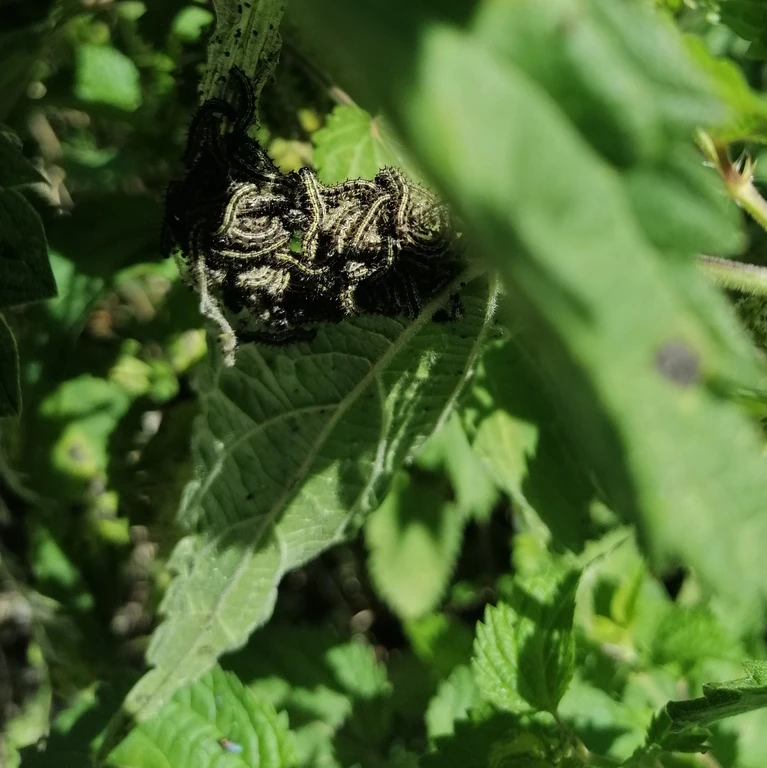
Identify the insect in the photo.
Aglais urticae
